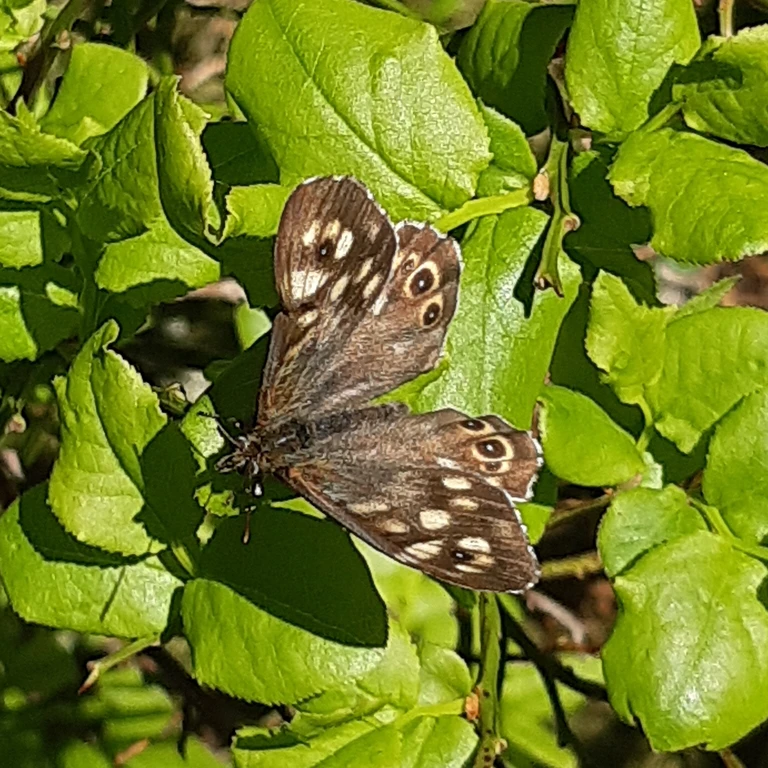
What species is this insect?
Pararge aegeria
